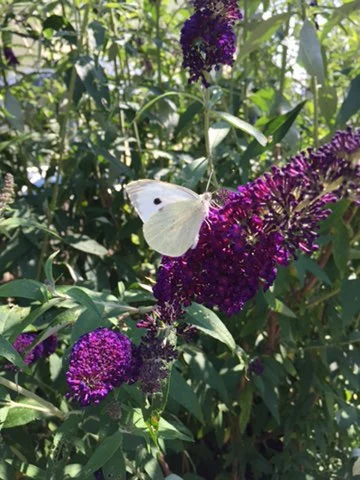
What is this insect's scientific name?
Pieris brassicae
